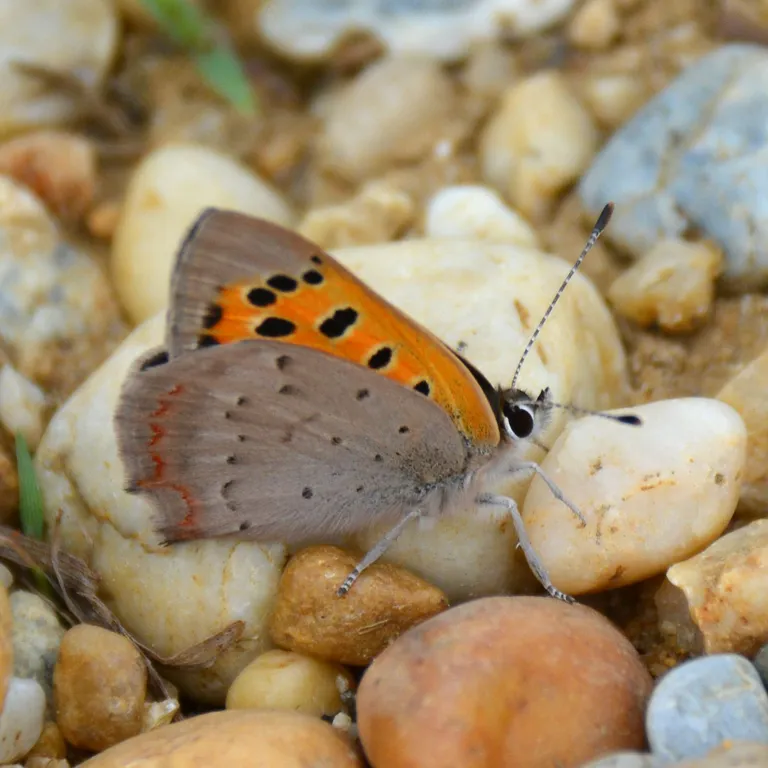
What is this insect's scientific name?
Lycaena phlaeas
